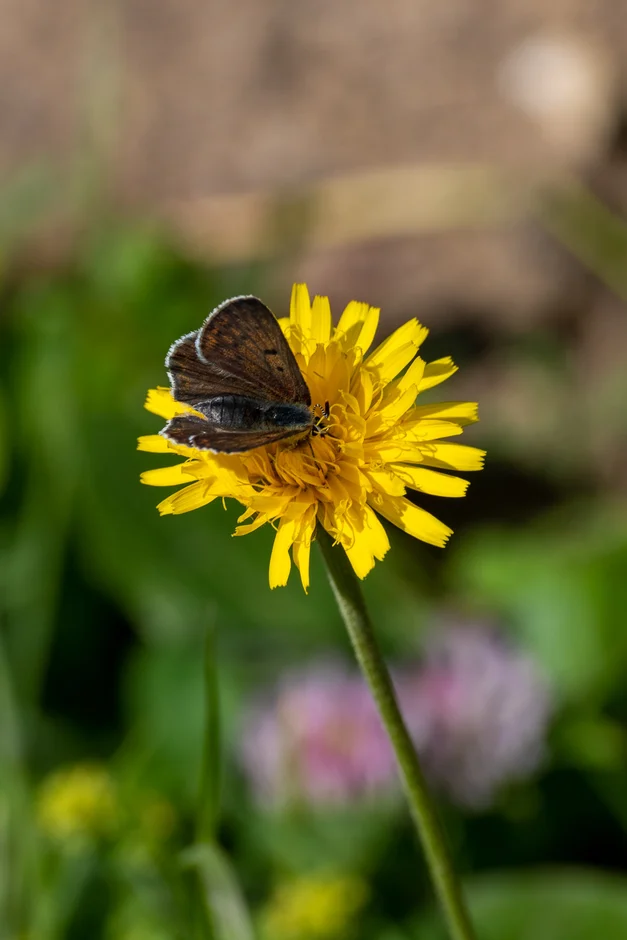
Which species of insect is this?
Lycaena tityrus (also Loweia tityrus)
